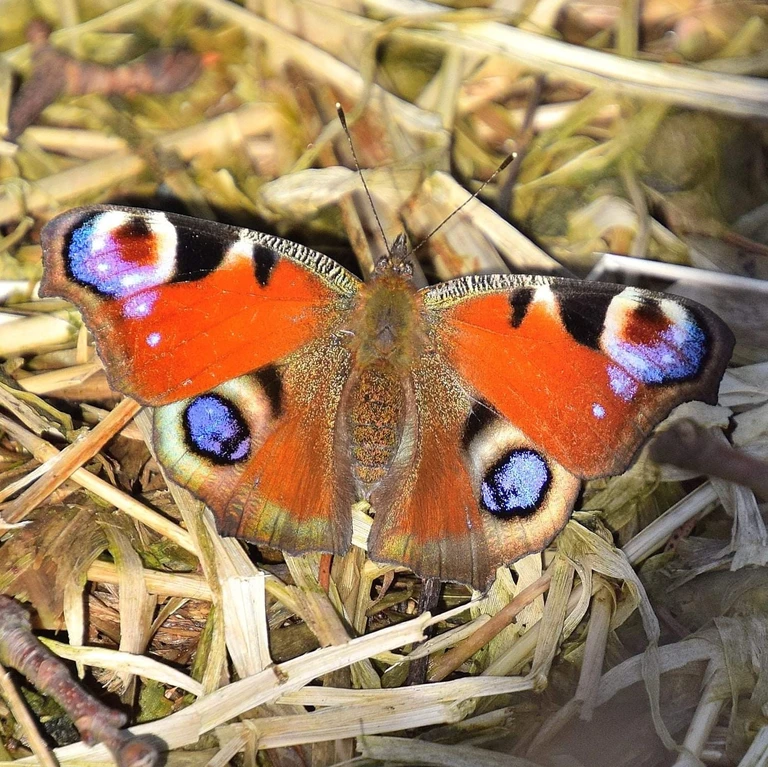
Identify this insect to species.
Aglais io
